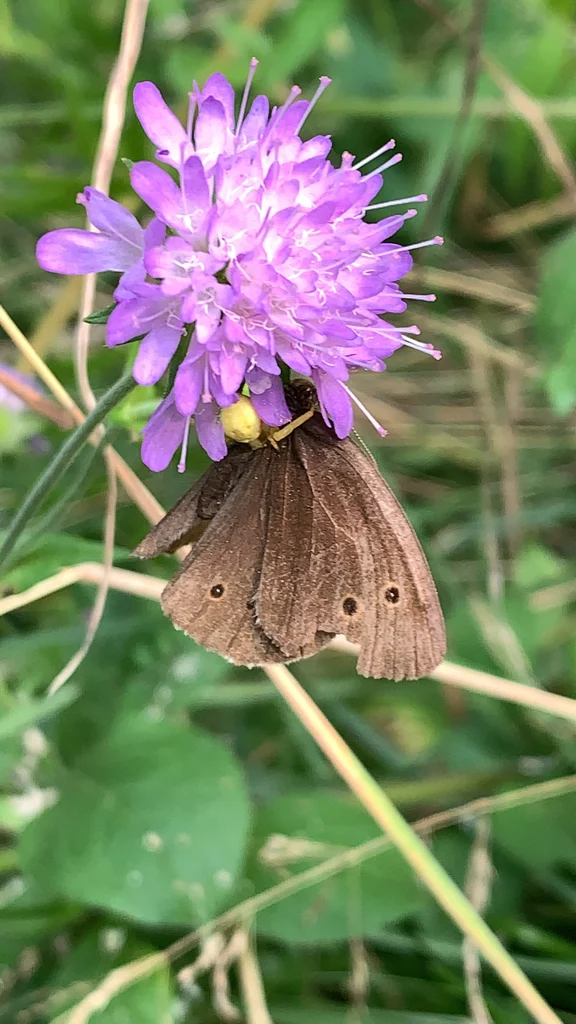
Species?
Aphantopus hyperantus
